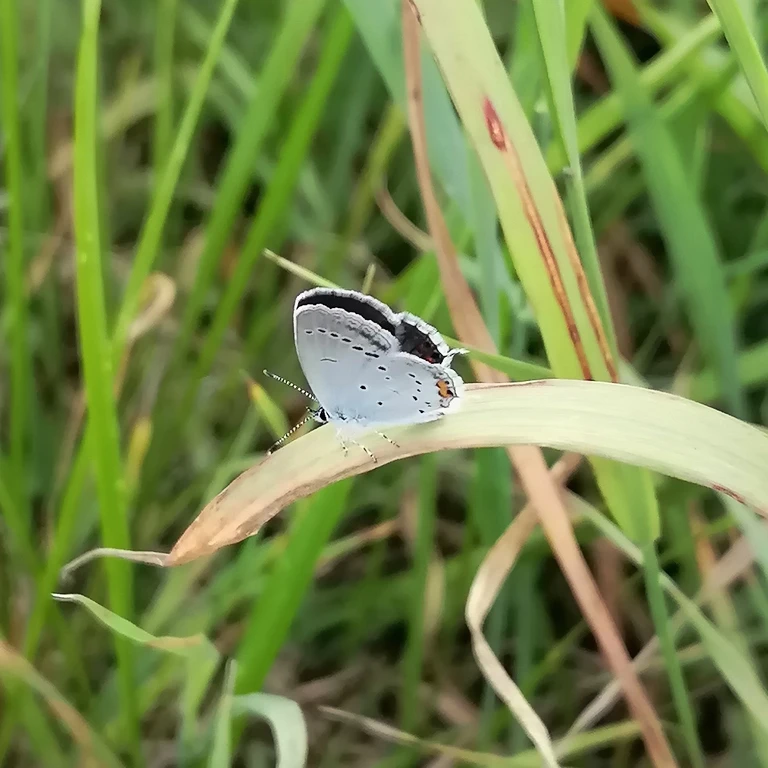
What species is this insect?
Cupido argiades (also Elkalyce argiades)
